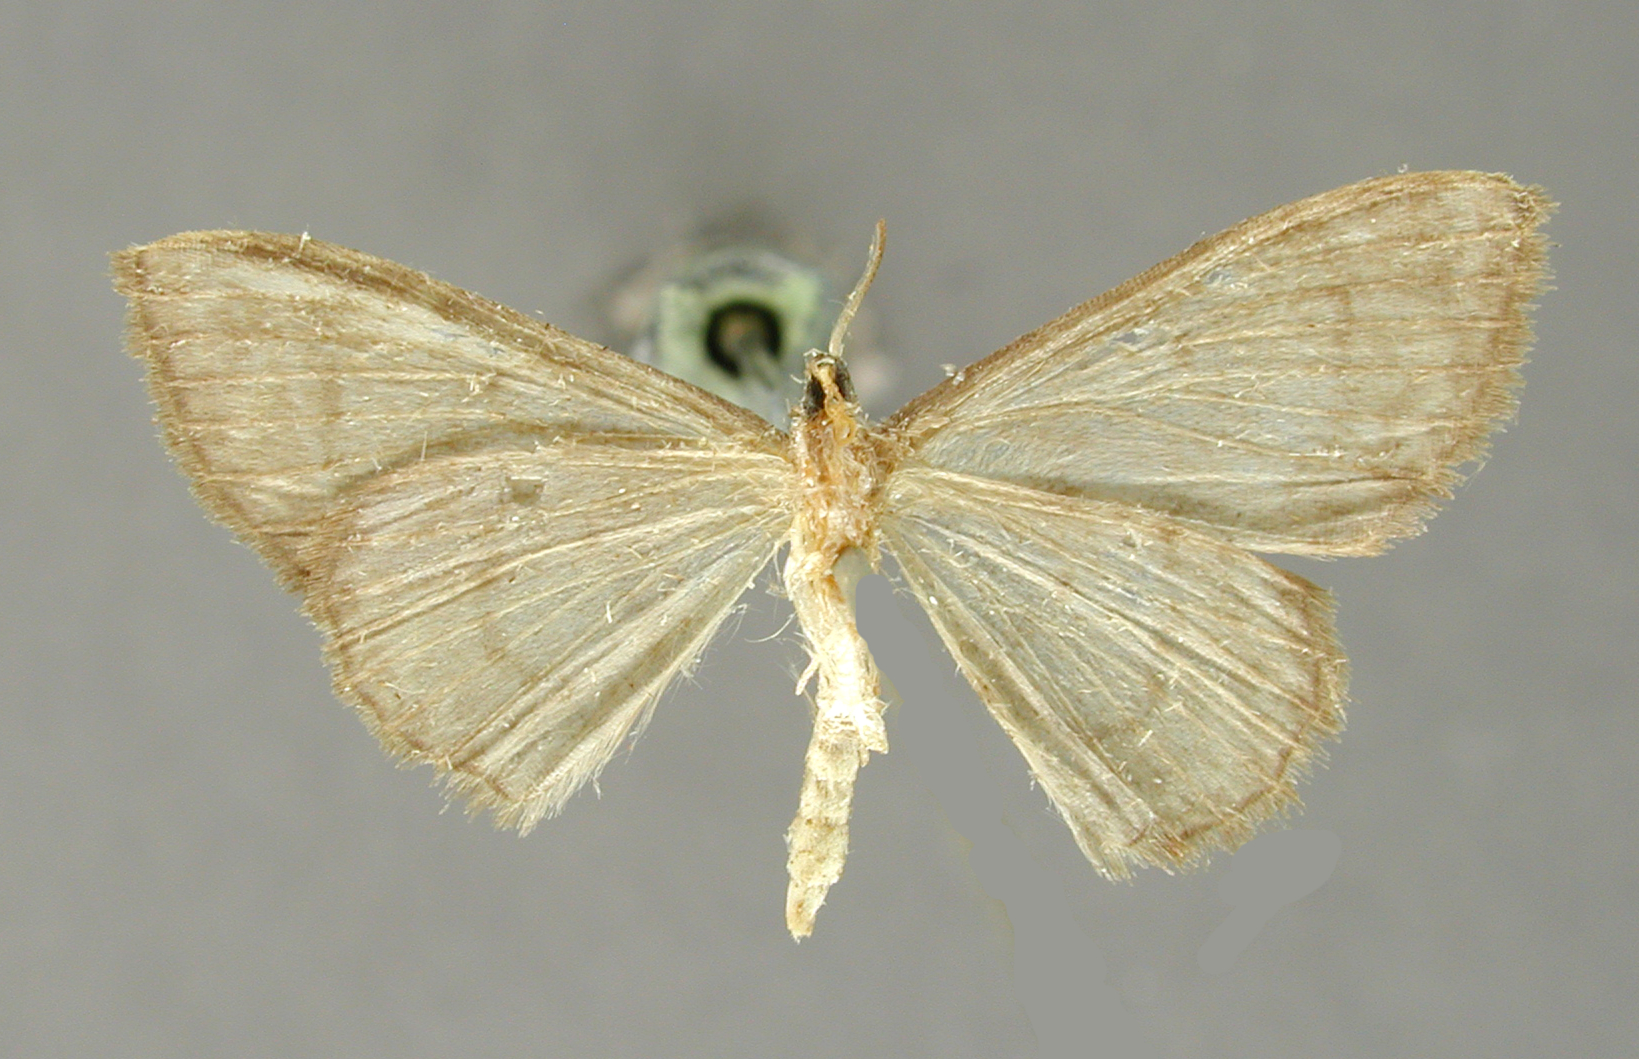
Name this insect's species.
Ptychopoda inamoena
